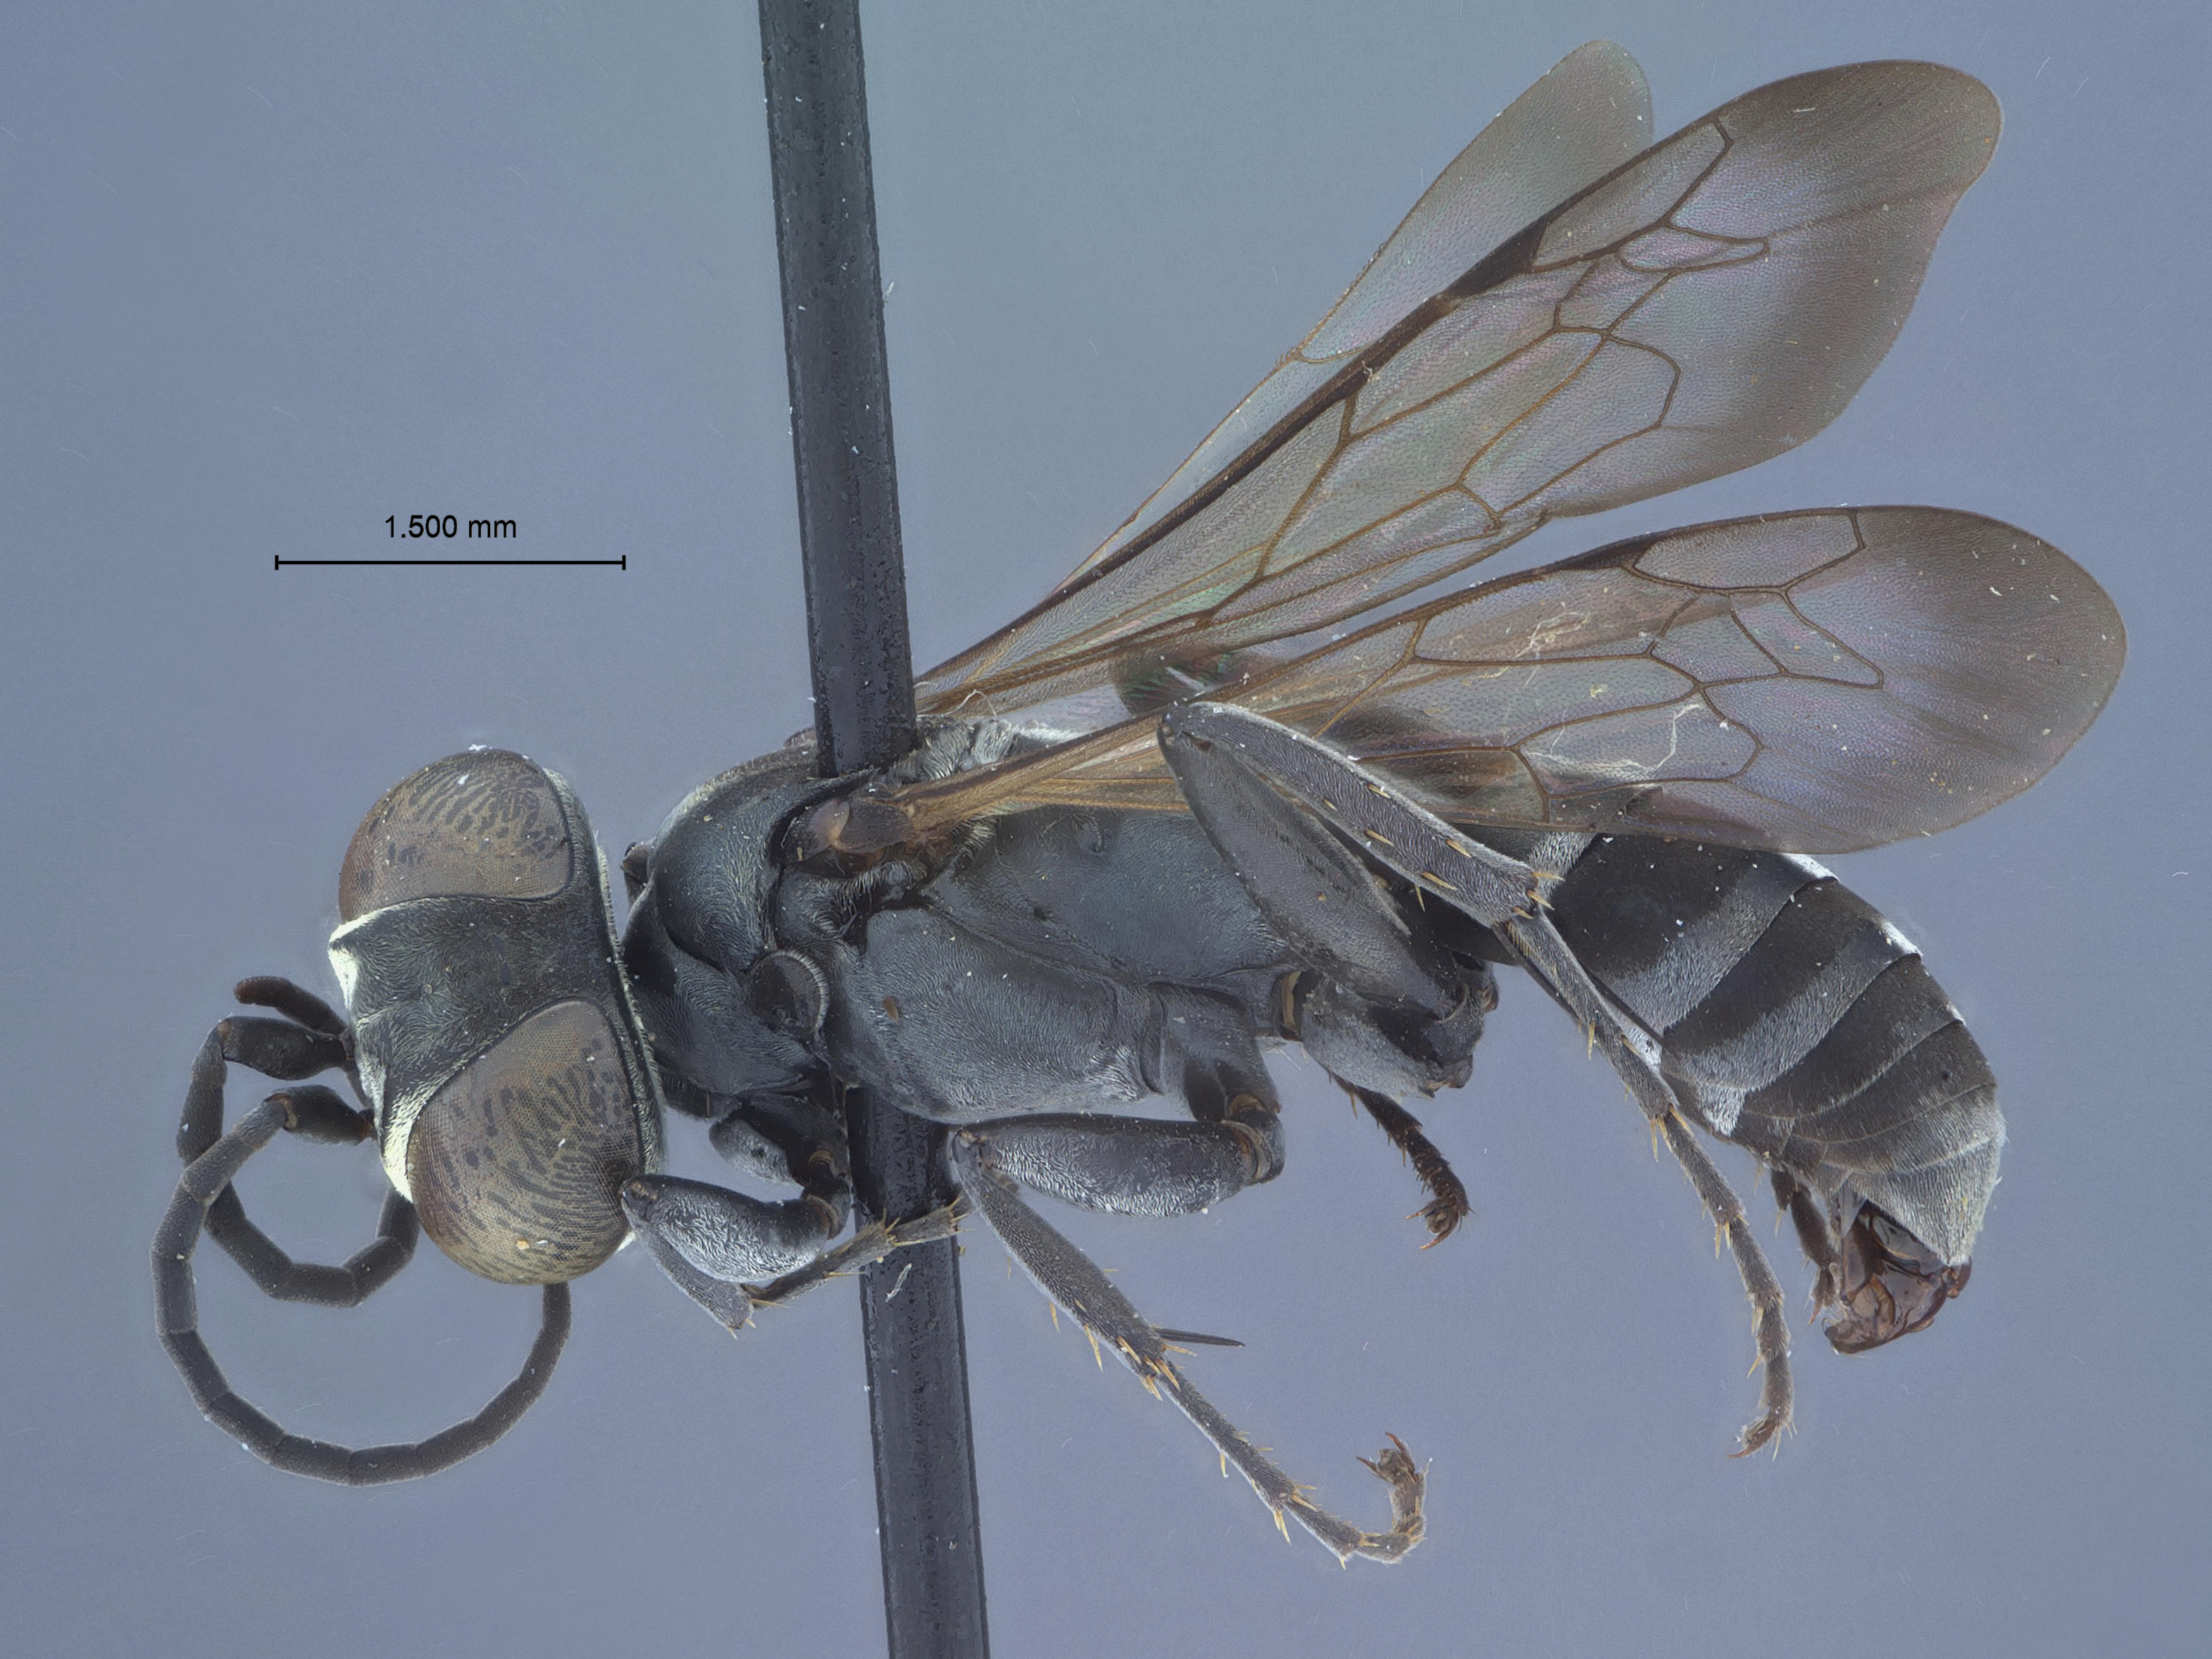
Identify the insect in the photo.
Liris asymphonus
